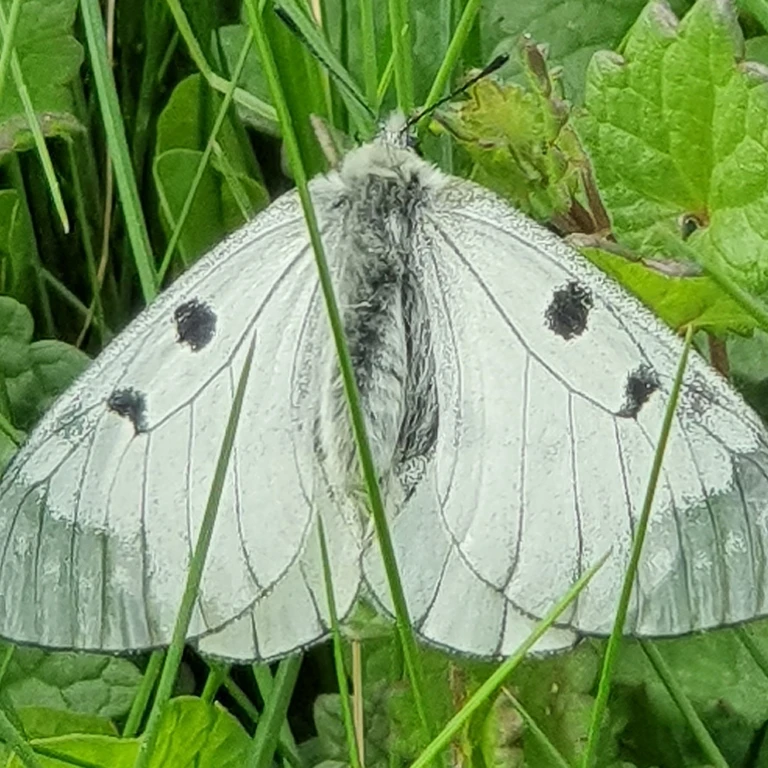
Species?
Parnassius mnemosyne
